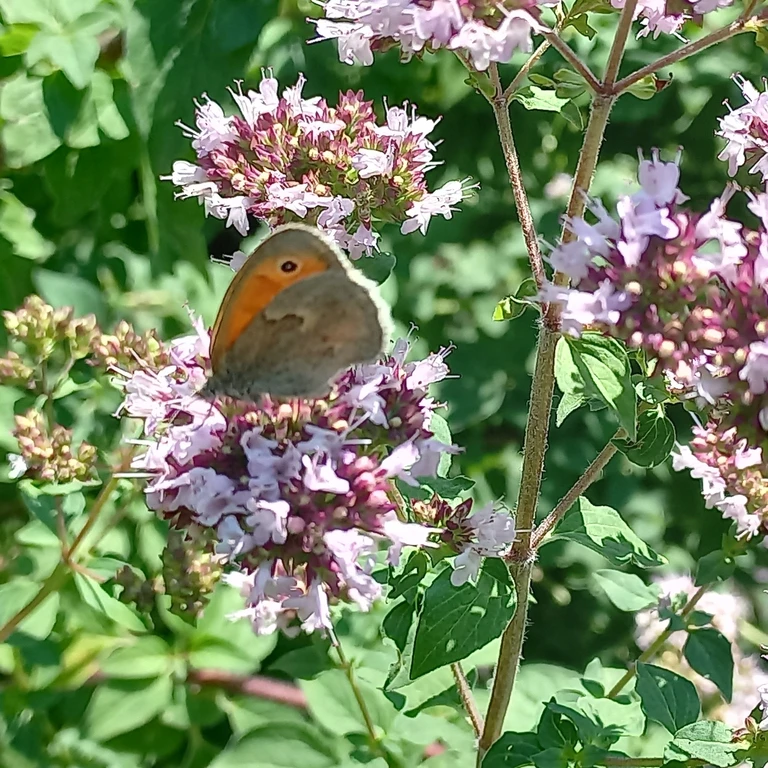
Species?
Coenonympha pamphilus
